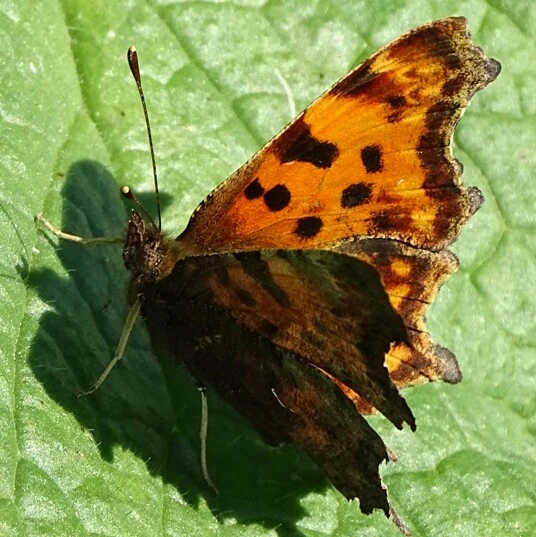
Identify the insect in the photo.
Polygonia c-album
